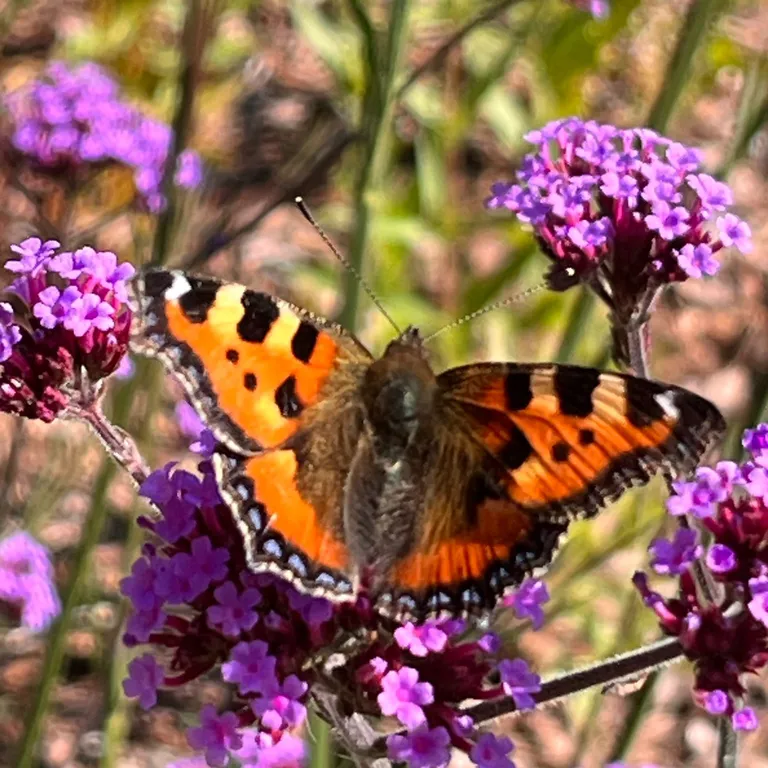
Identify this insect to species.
Aglais urticae
